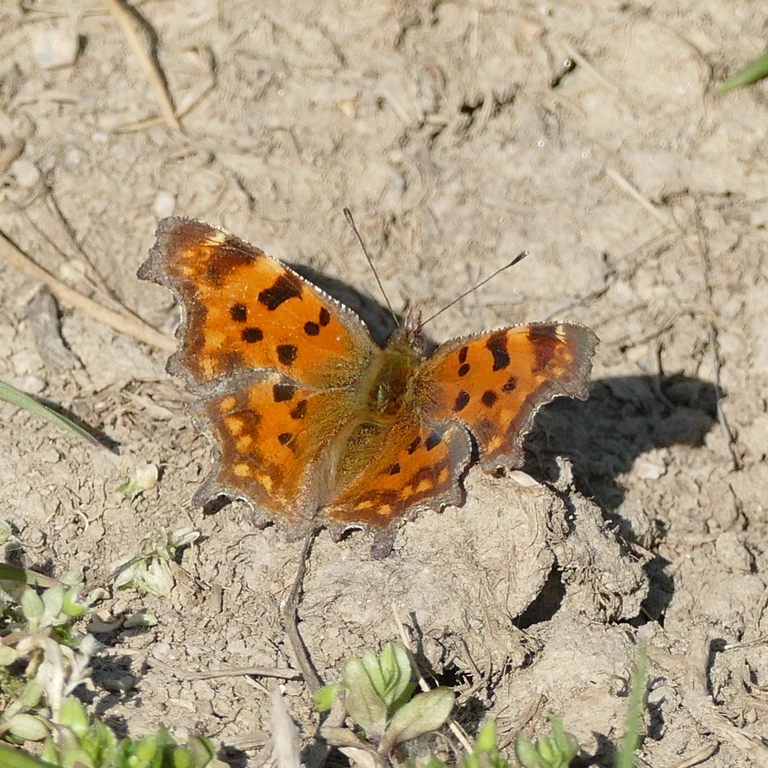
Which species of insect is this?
Polygonia c-album
